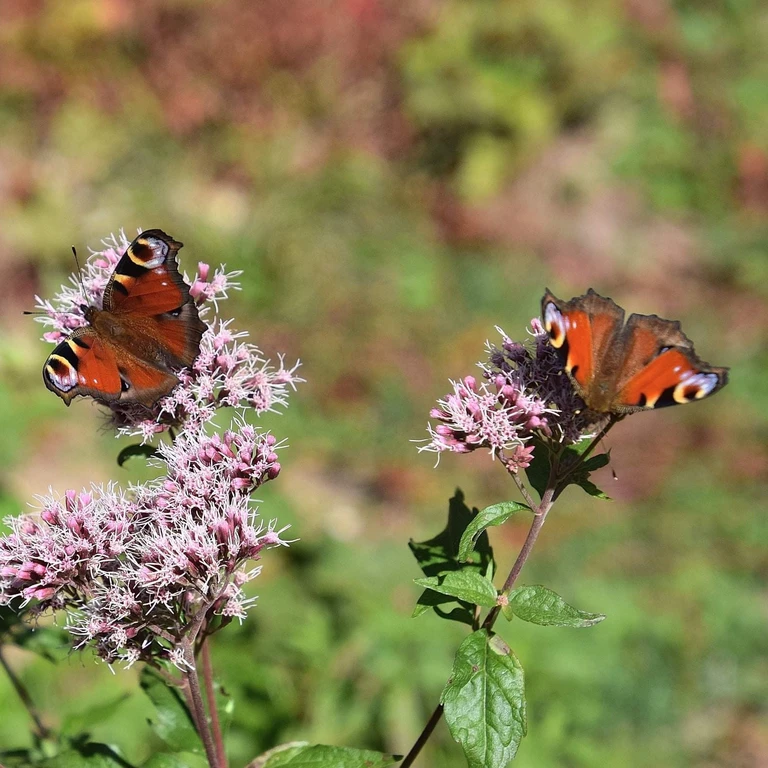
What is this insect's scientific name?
Aglais io
